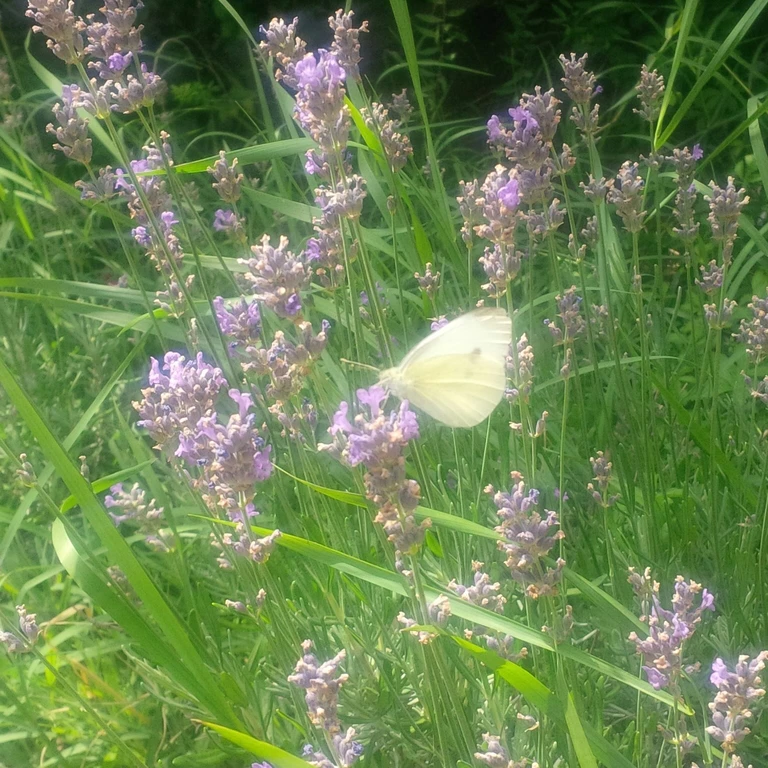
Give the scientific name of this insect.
Pieris rapae
